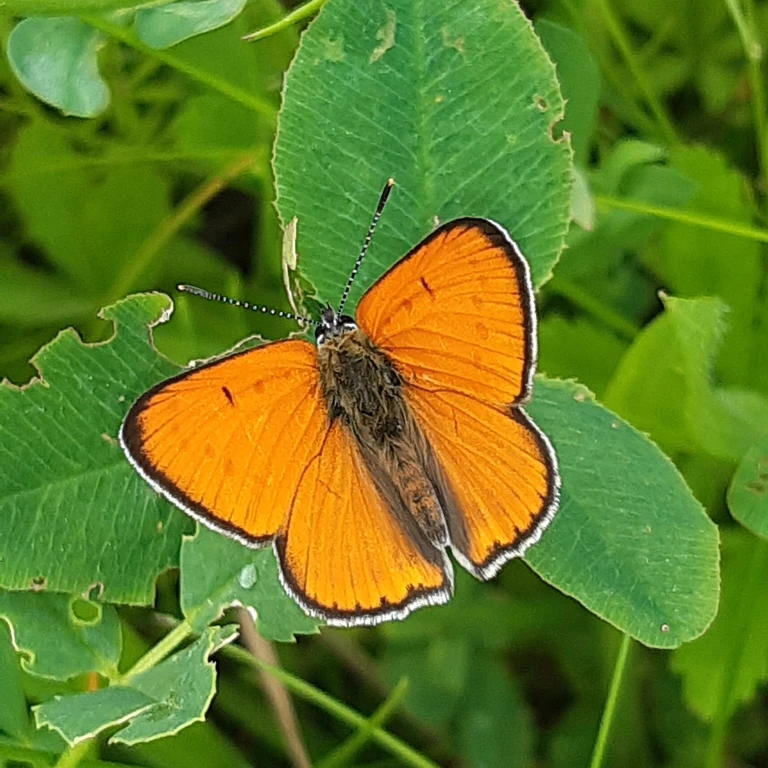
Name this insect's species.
Lycaena dispar
